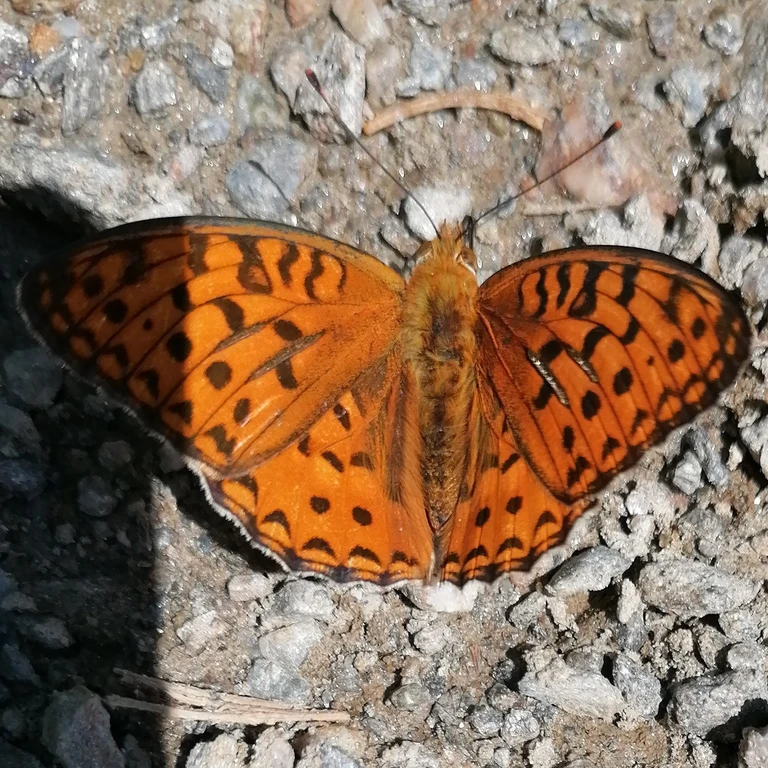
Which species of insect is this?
Fabriciana adippe
